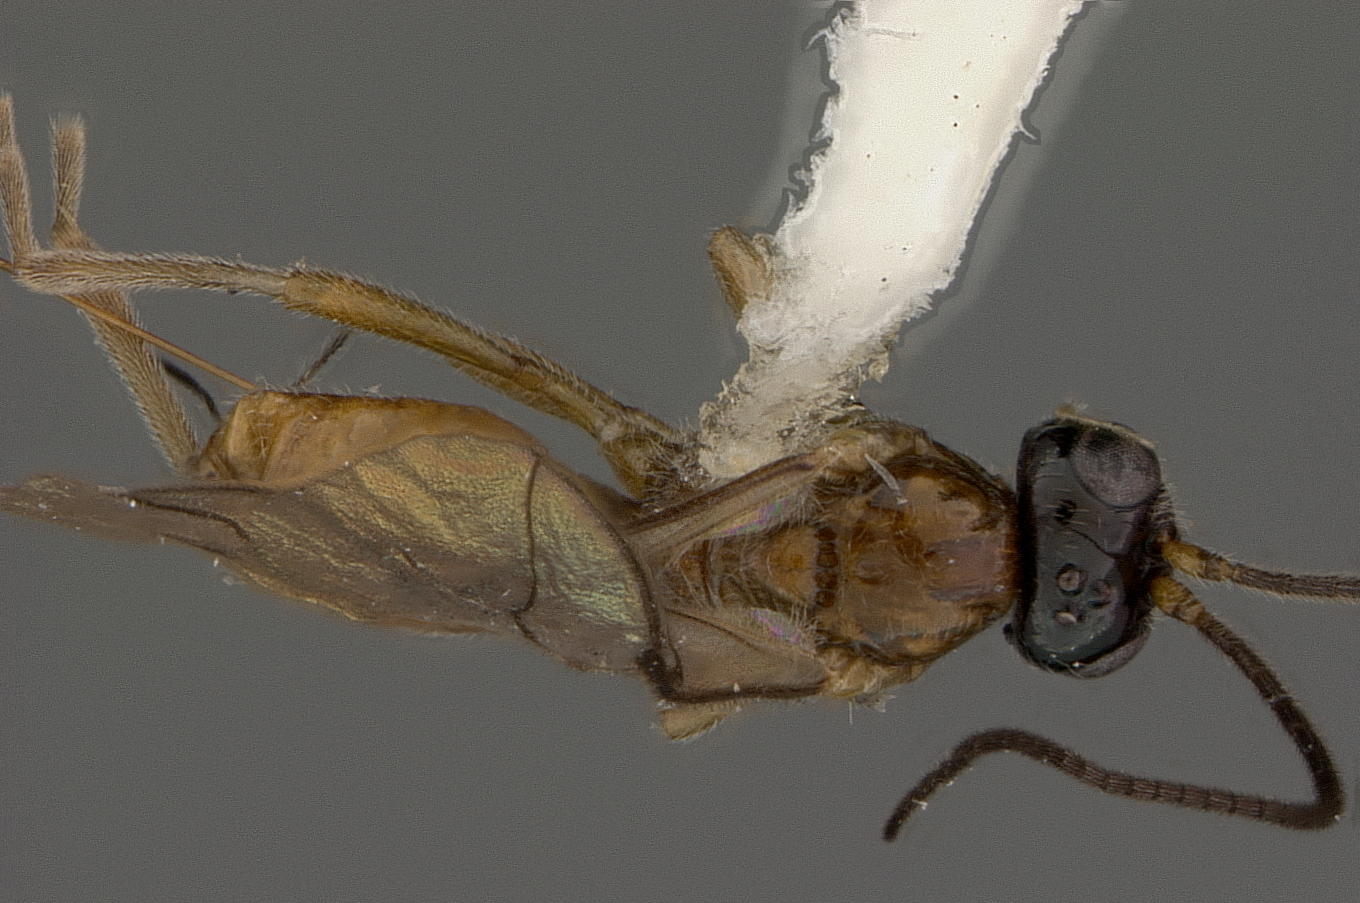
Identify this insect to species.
Opius berberidis
